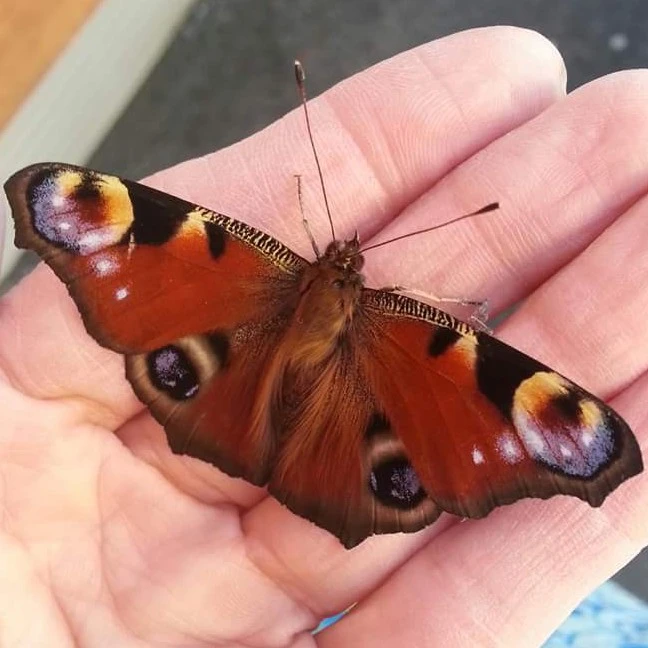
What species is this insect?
Aglais io
